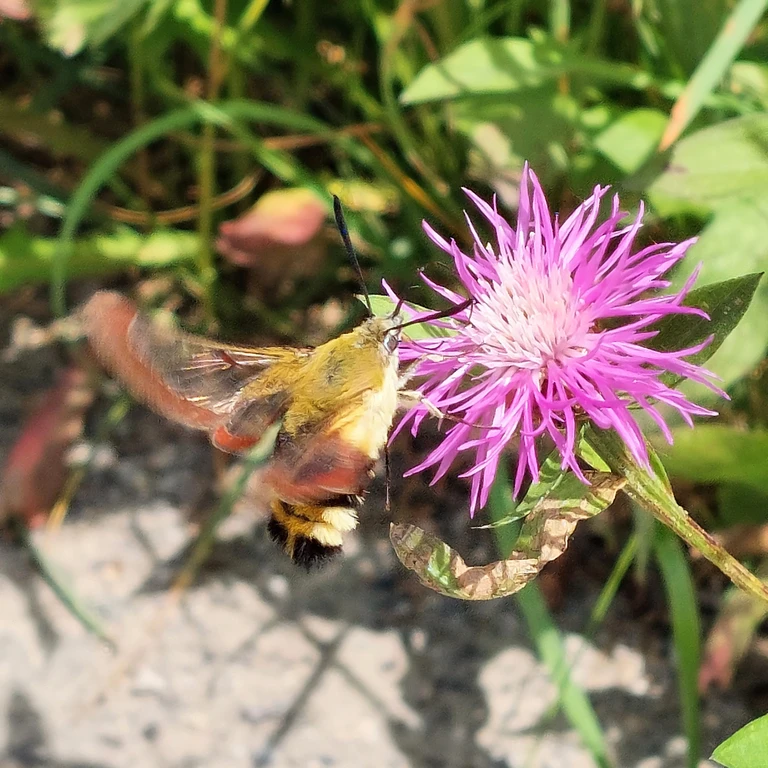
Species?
Hemaris fuciformis
